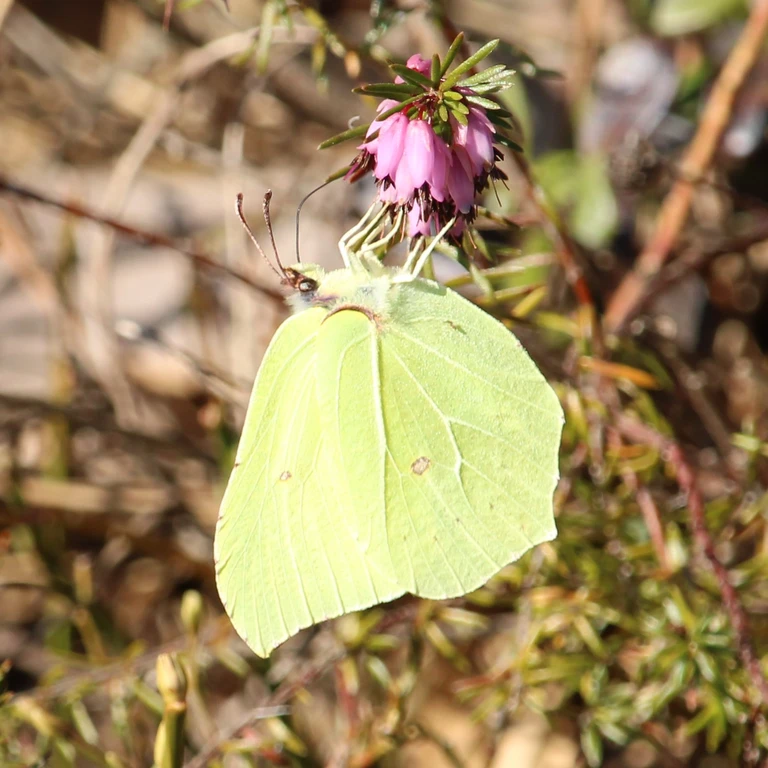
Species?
Gonepteryx rhamni
